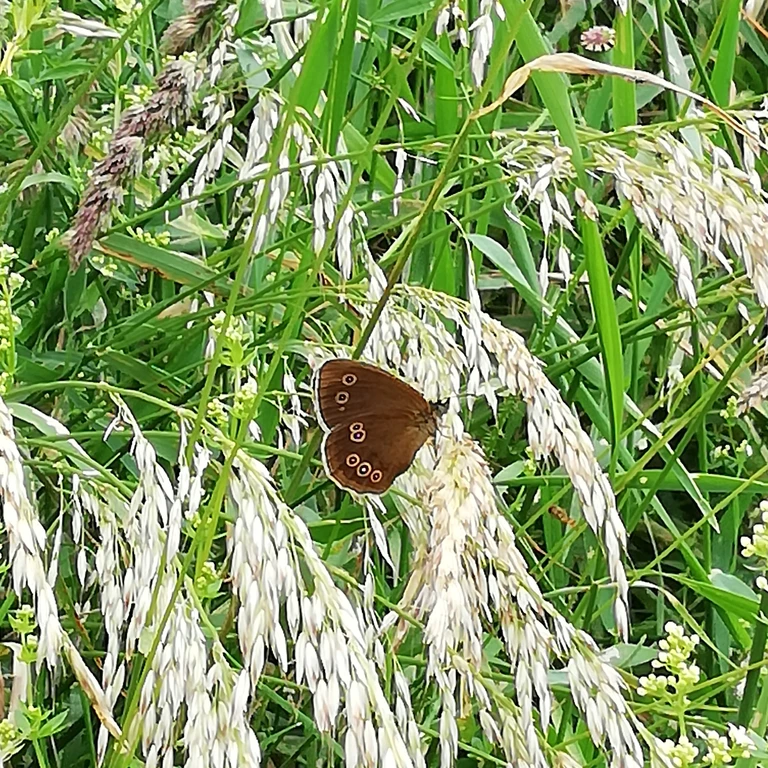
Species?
Aphantopus hyperantus
